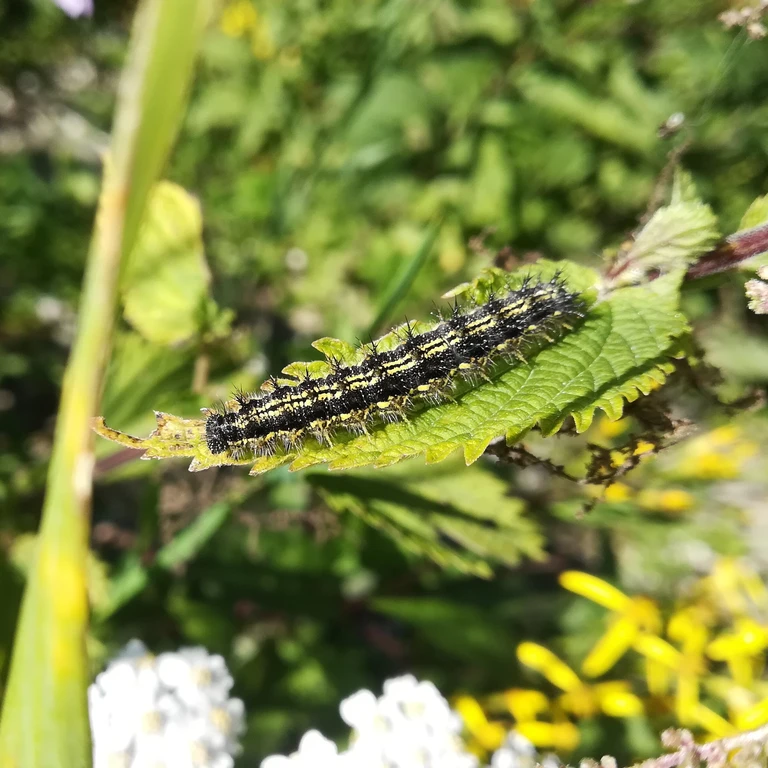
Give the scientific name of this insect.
Aglais urticae
